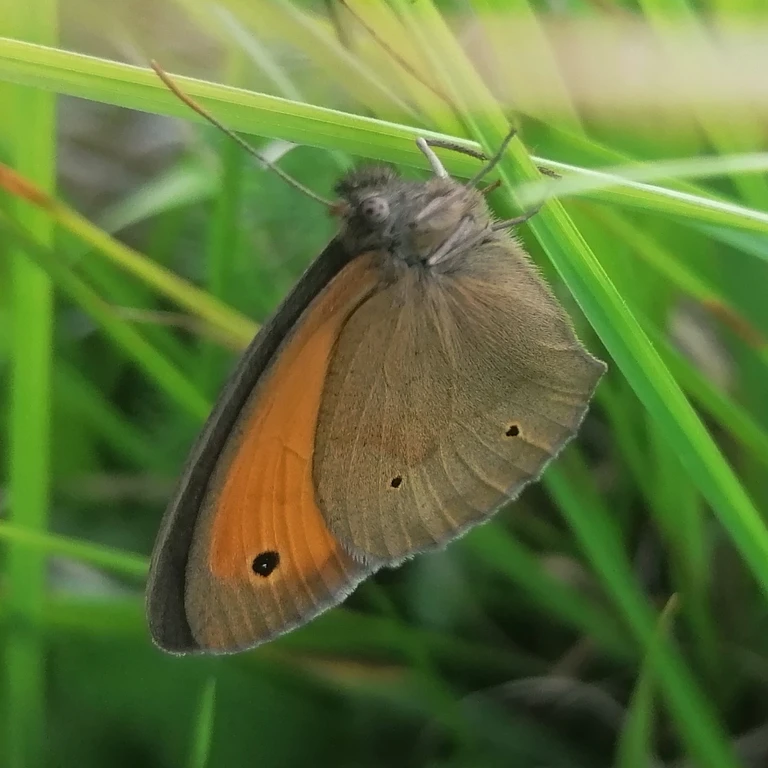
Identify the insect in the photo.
Maniola jurtina
